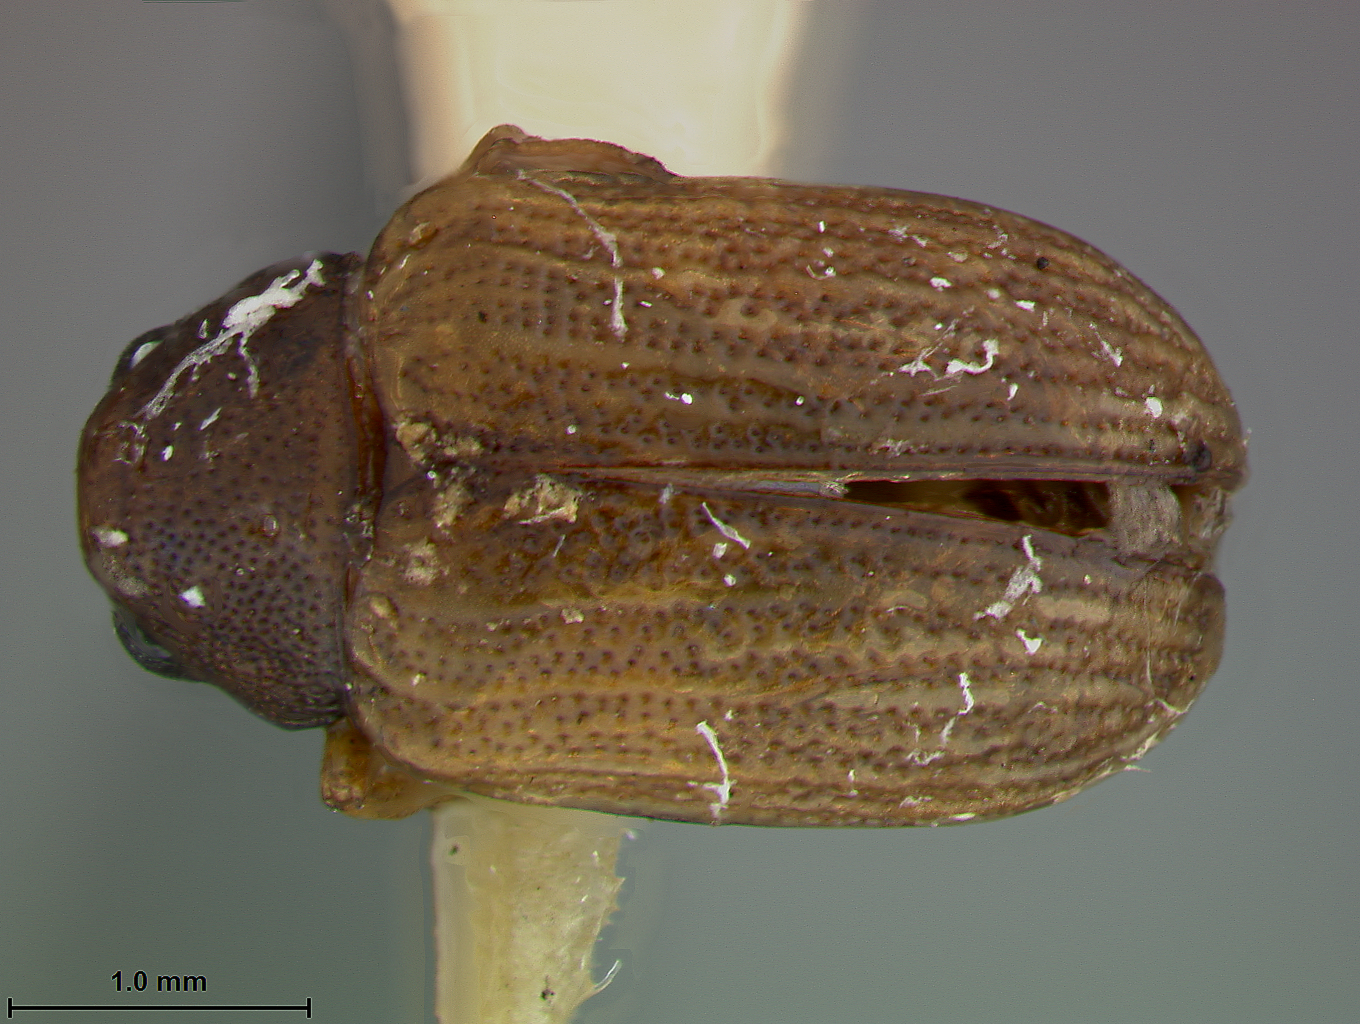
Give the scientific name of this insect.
Colaspis suilla
